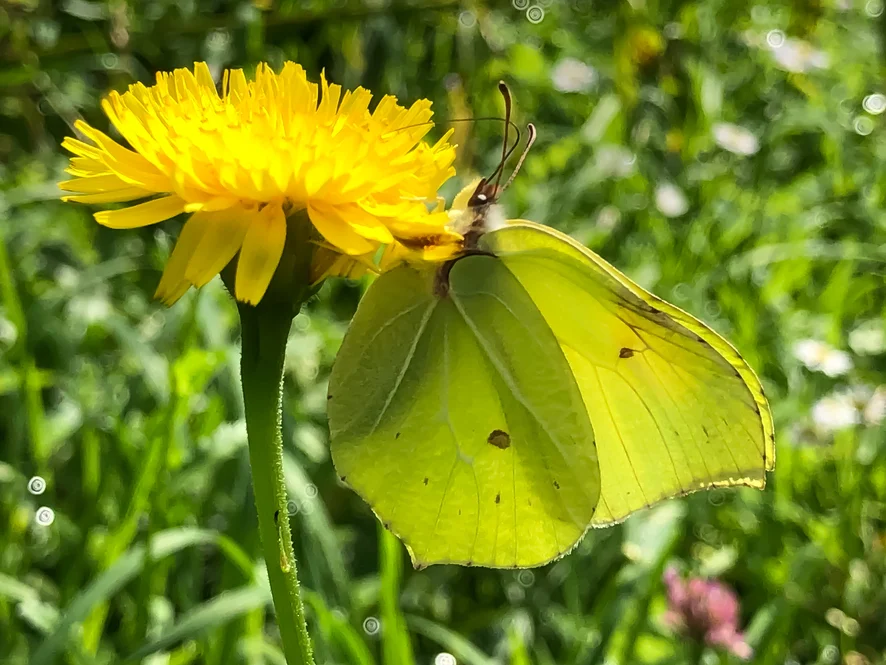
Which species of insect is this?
Gonepteryx rhamni
